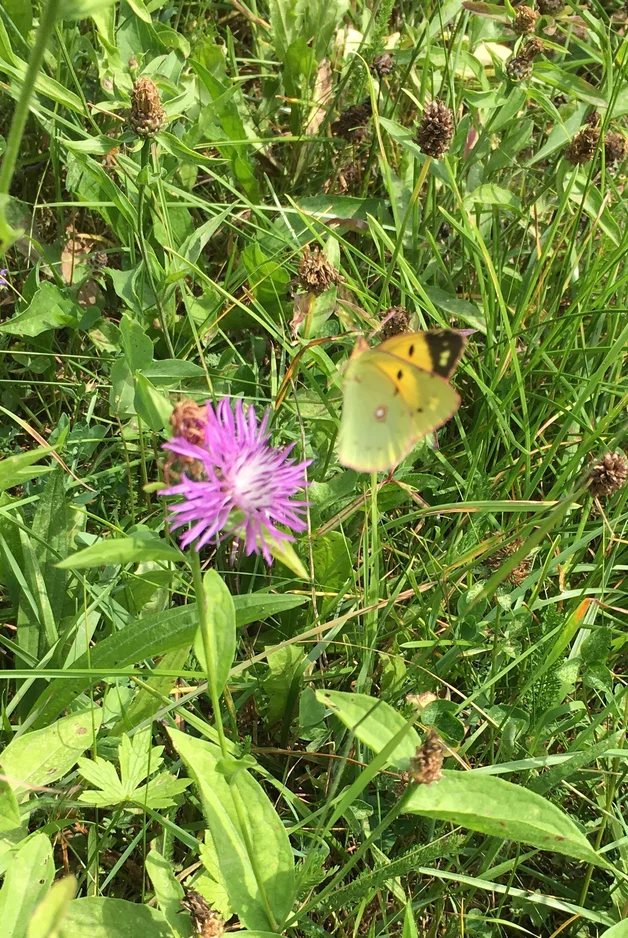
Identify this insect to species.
Colias croceus
